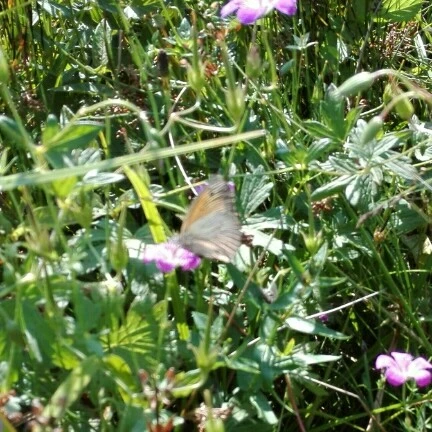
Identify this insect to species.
Maniola jurtina
